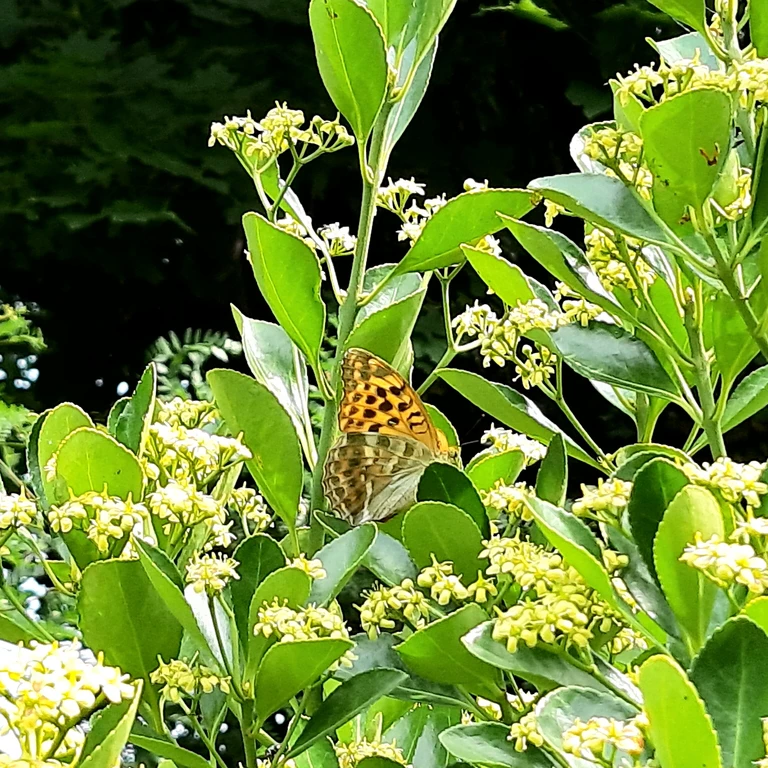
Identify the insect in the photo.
Argynnis paphia
